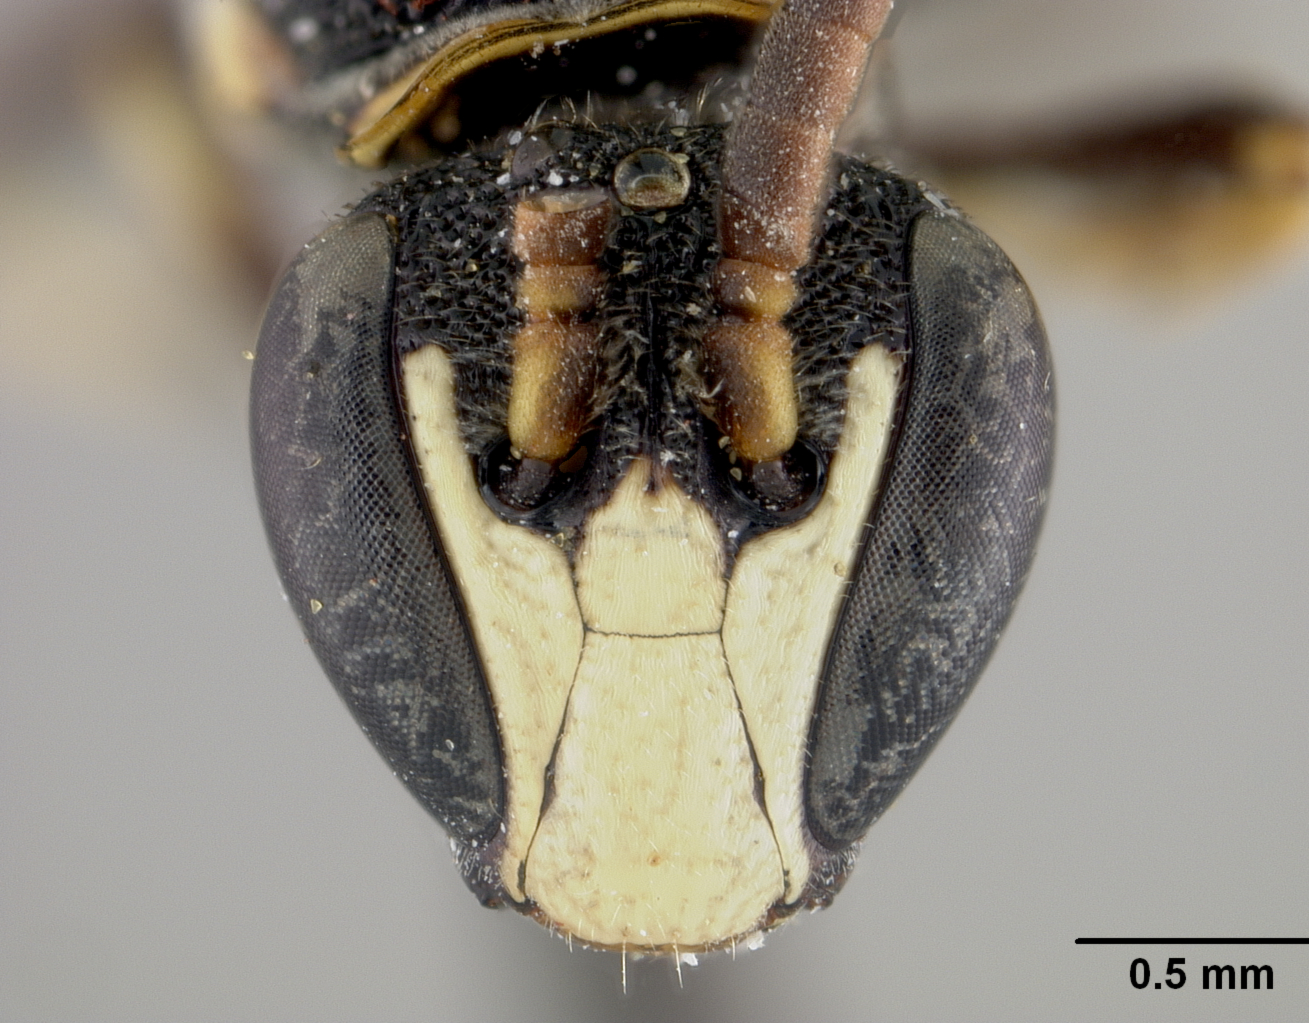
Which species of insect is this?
Prosopis albifrontella
